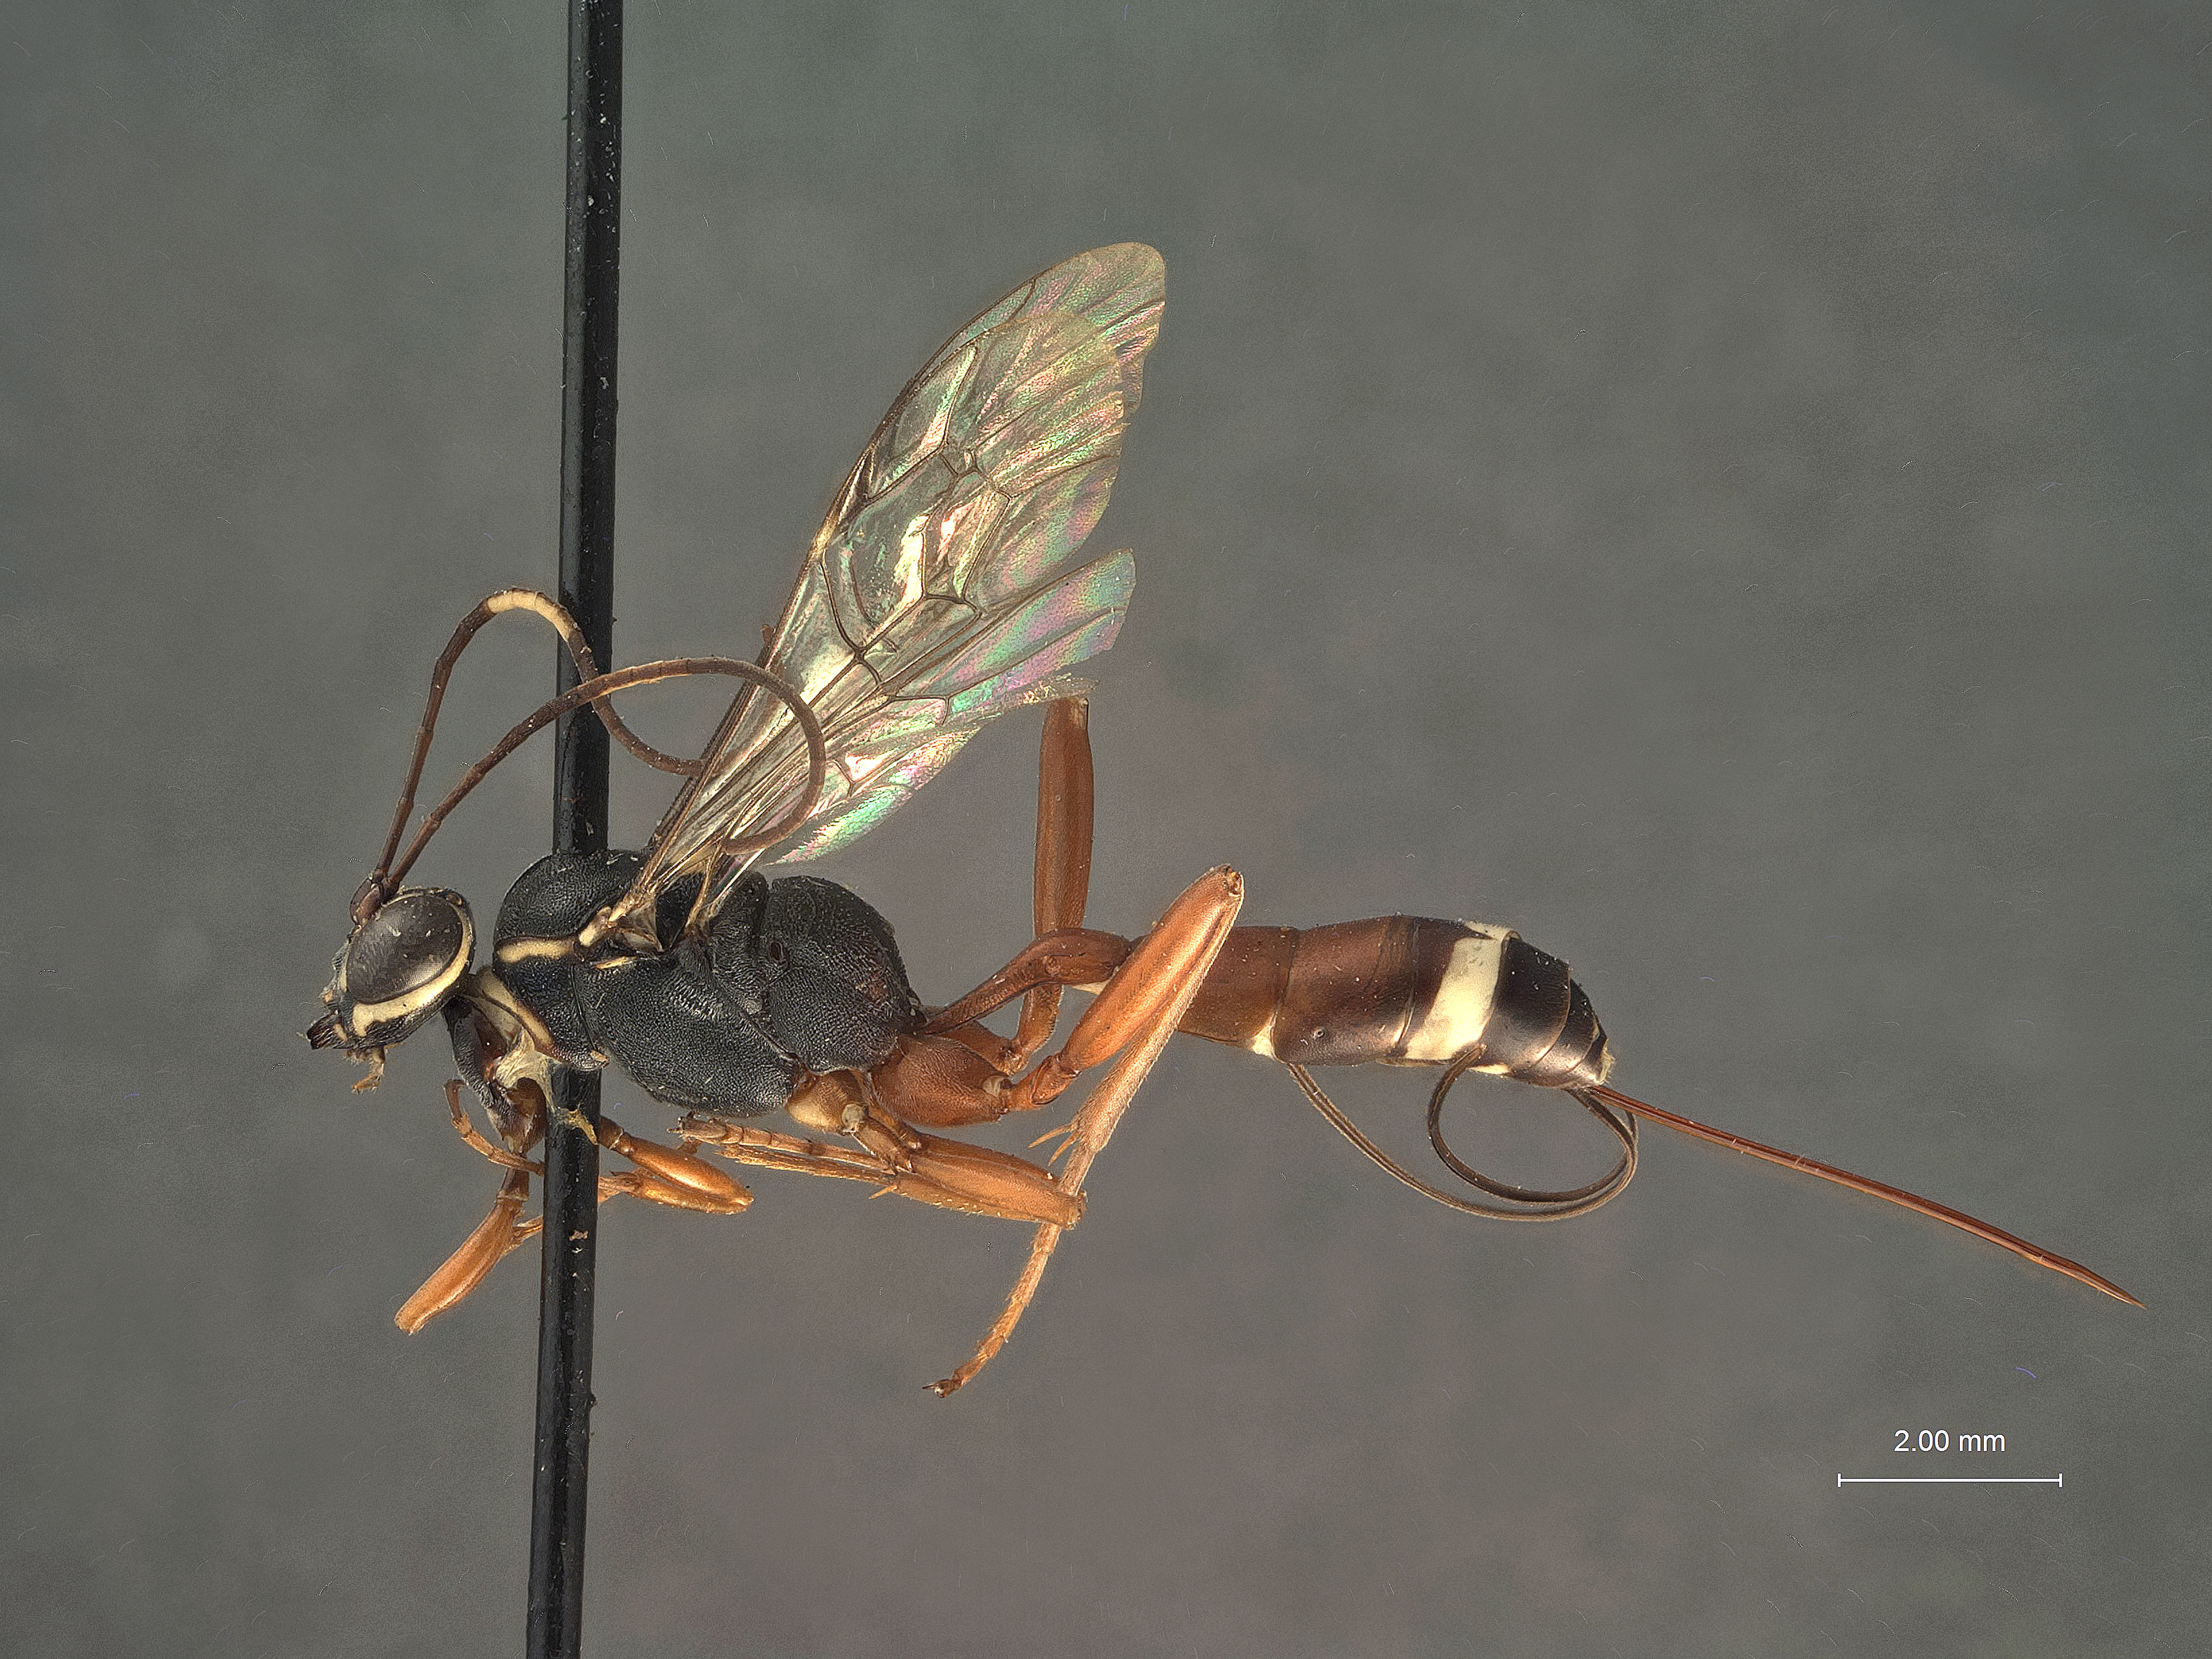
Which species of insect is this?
Ischnus doddi
